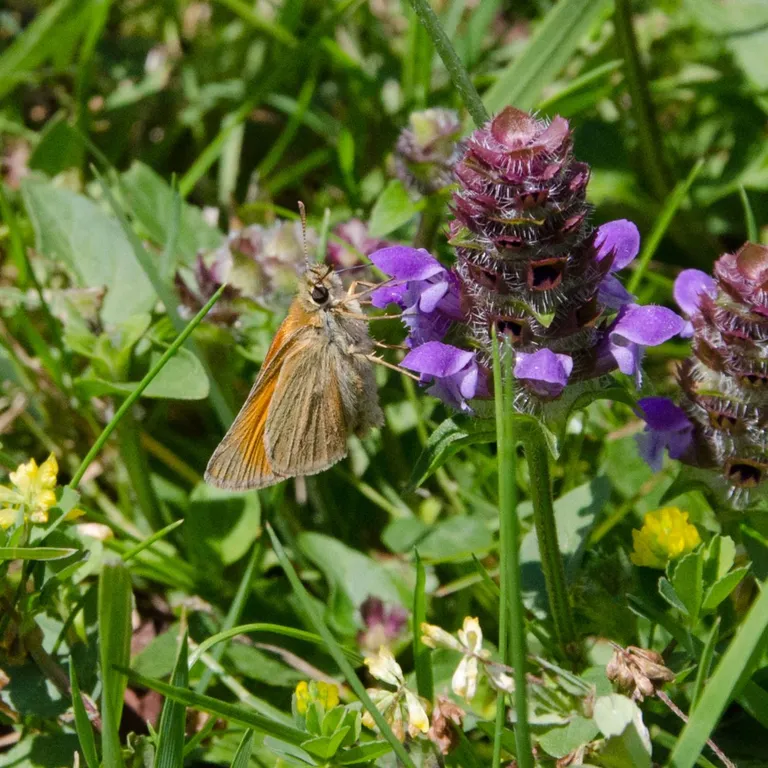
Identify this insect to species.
Thymelicus sylvestris
